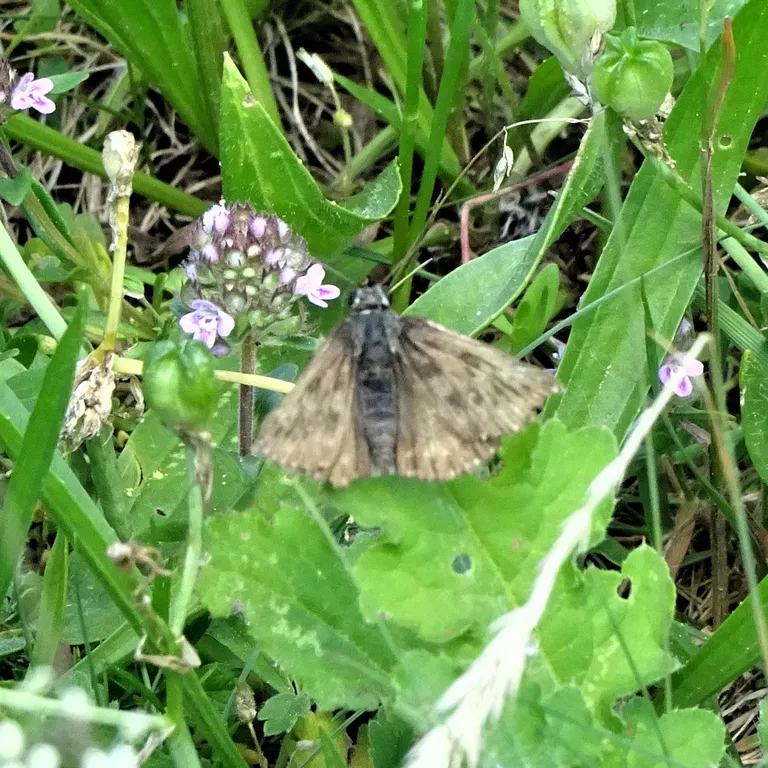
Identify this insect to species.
Erynnis tages
